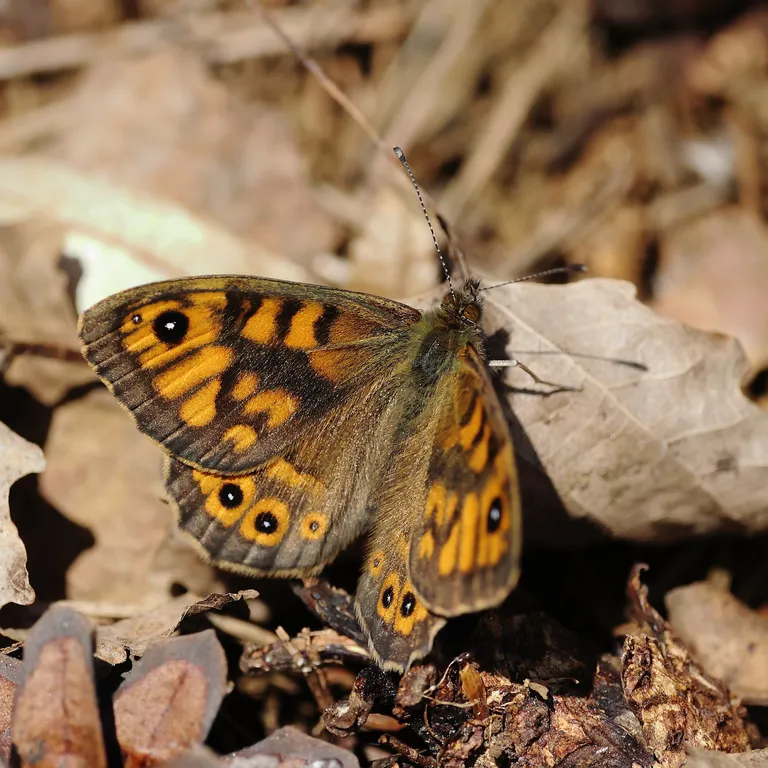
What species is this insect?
Lasiommata megera (also Pararge megera)
